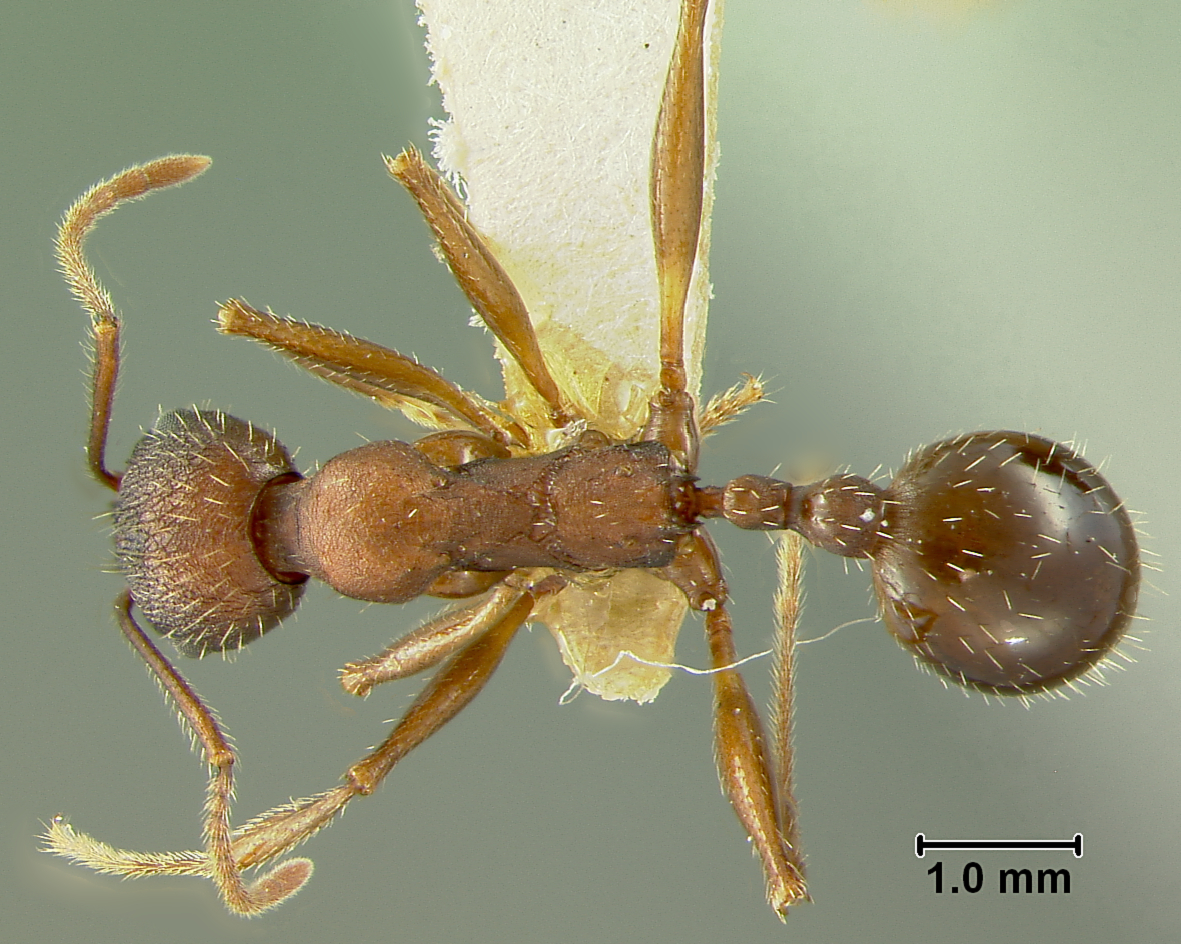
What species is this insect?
Aphaenogaster geei
